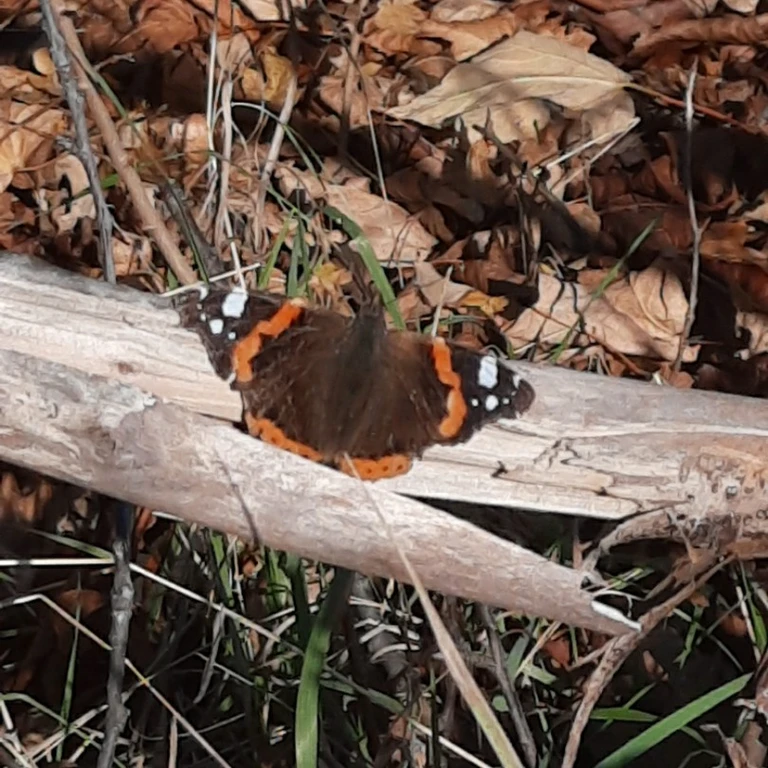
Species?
Vanessa atalanta
